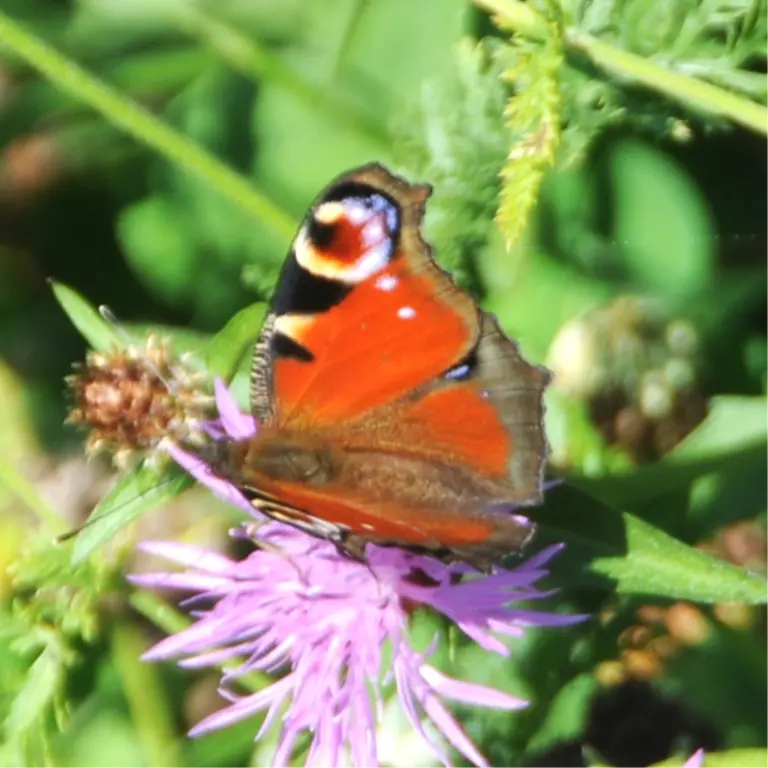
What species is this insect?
Aglais io
